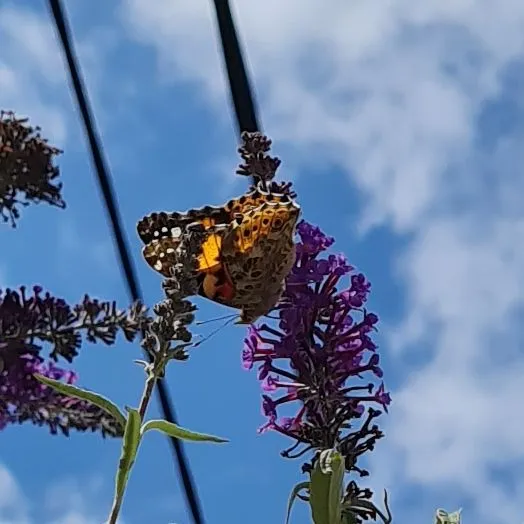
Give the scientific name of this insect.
Vanessa cardui
